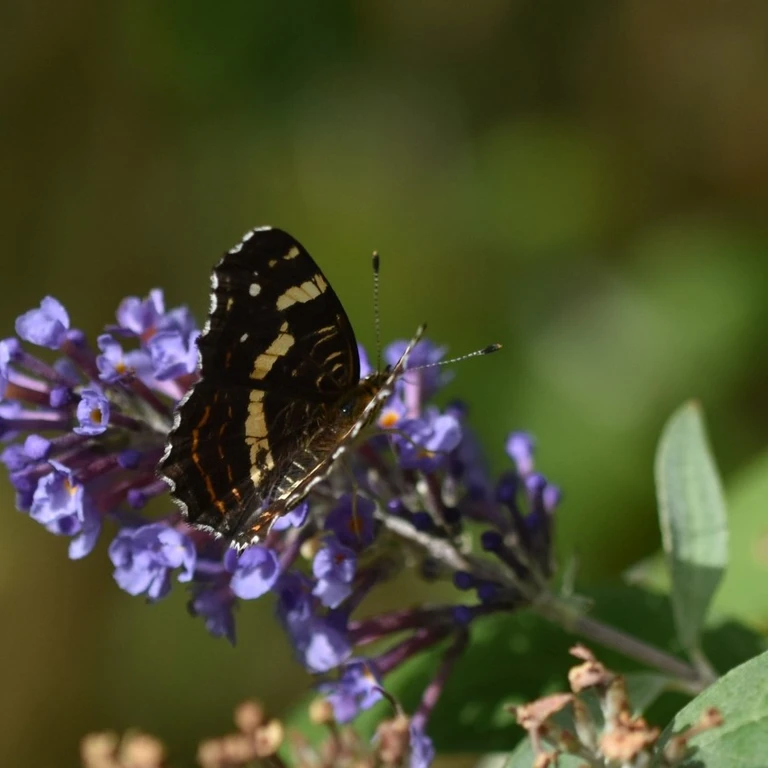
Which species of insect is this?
Araschnia levana
